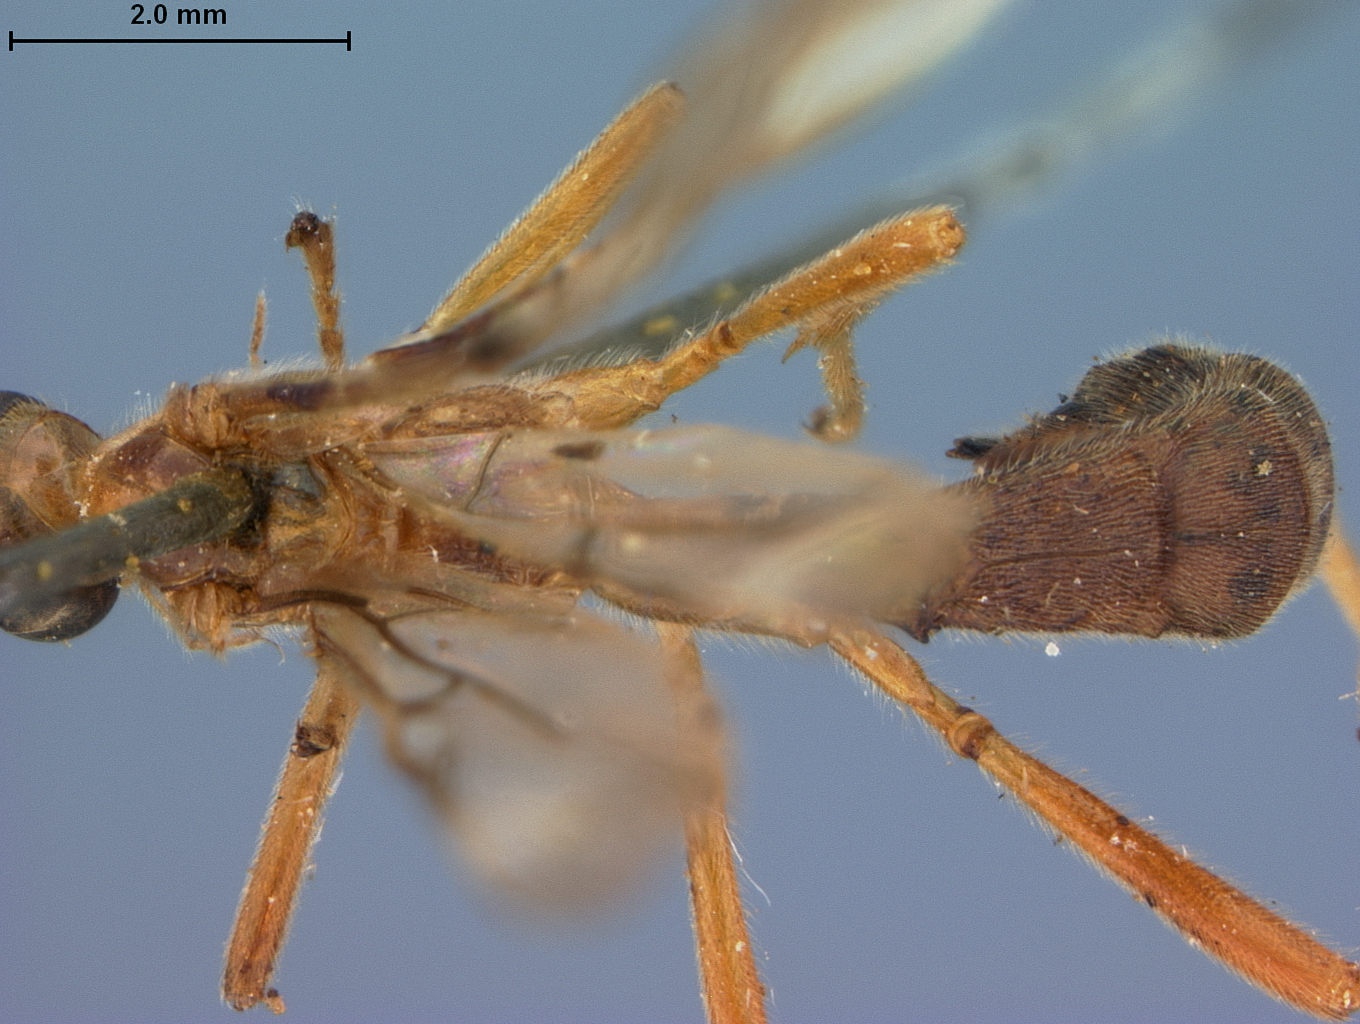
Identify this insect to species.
Megarhogas mindanaensis
